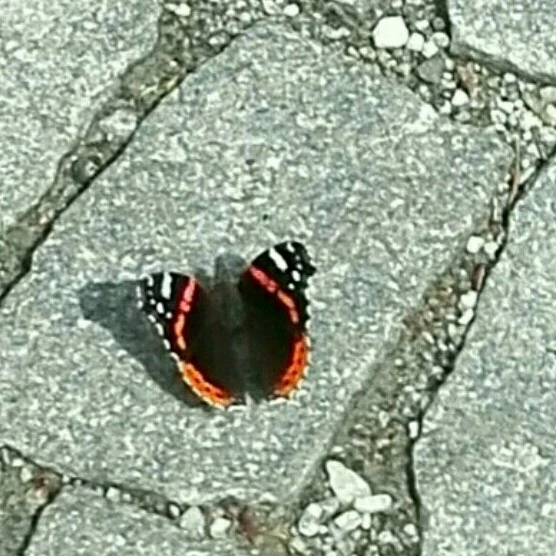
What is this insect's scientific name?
Vanessa atalanta
